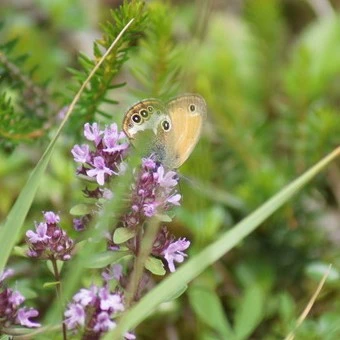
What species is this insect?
Coenonympha arcania
